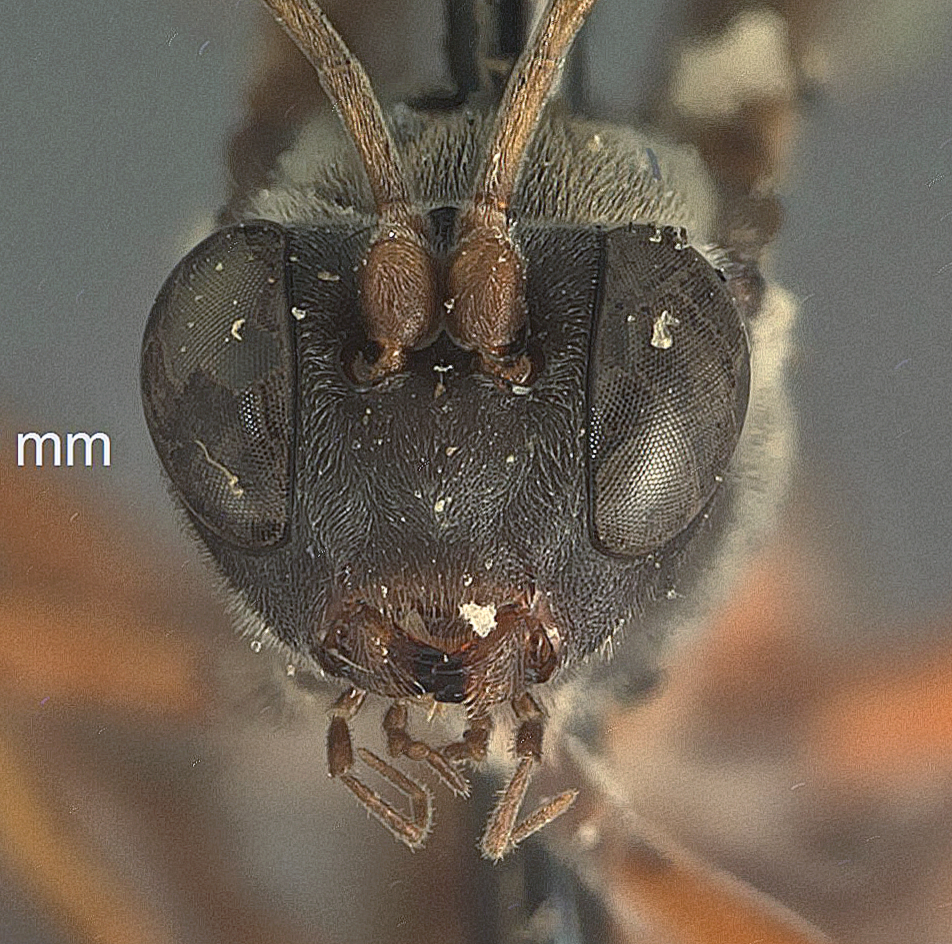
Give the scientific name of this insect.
Amauromorpha metathoracica
